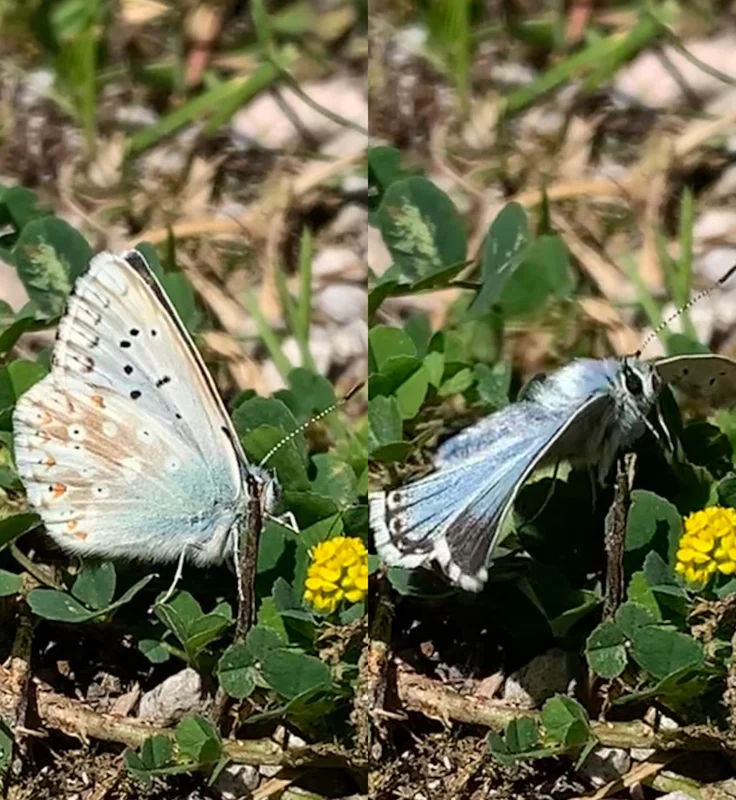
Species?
Lysandra coridon
